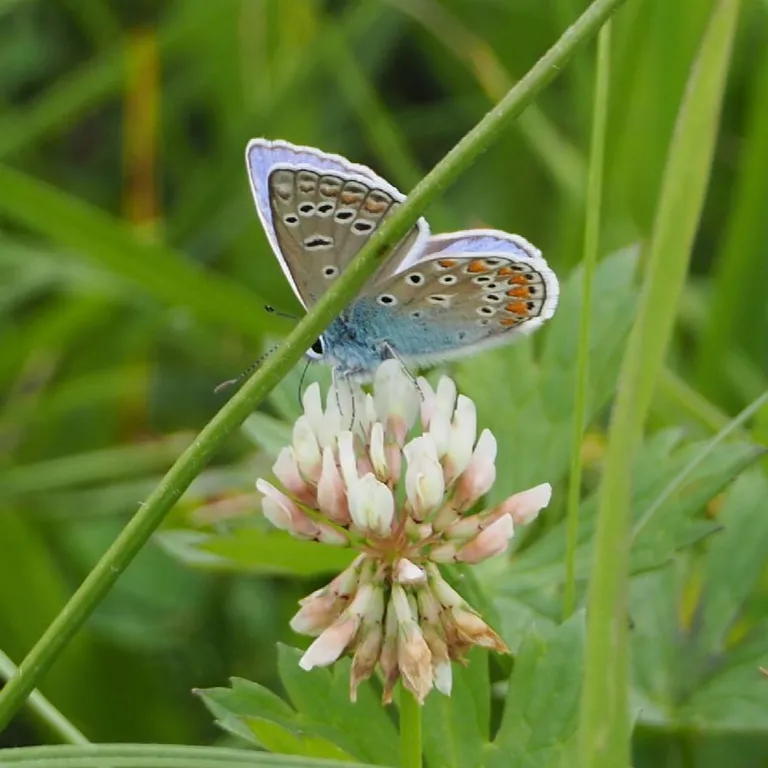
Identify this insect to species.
Polyommatus icarus
